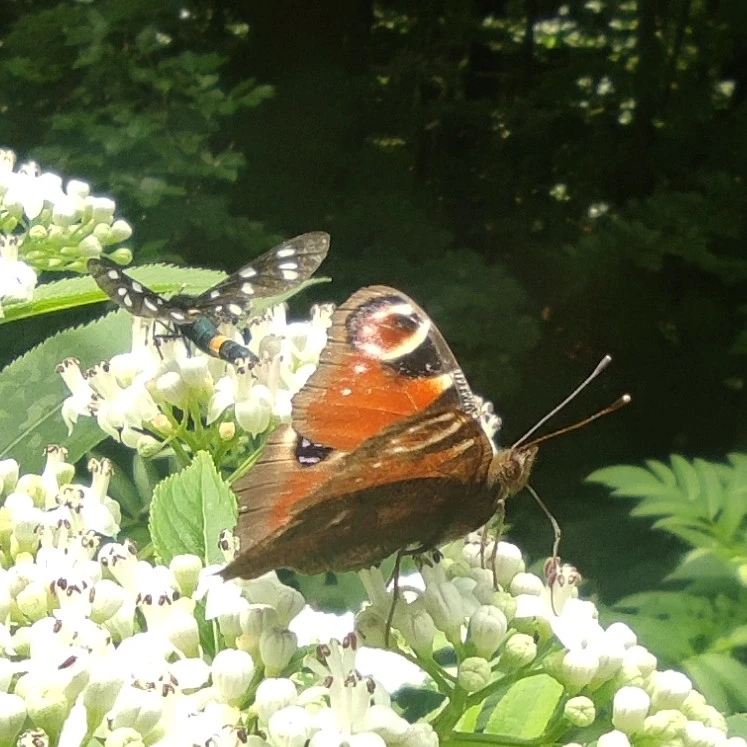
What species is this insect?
Aglais io
